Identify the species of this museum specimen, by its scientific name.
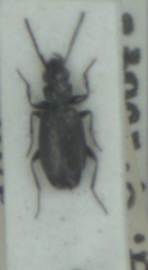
Syntomus foveatus
